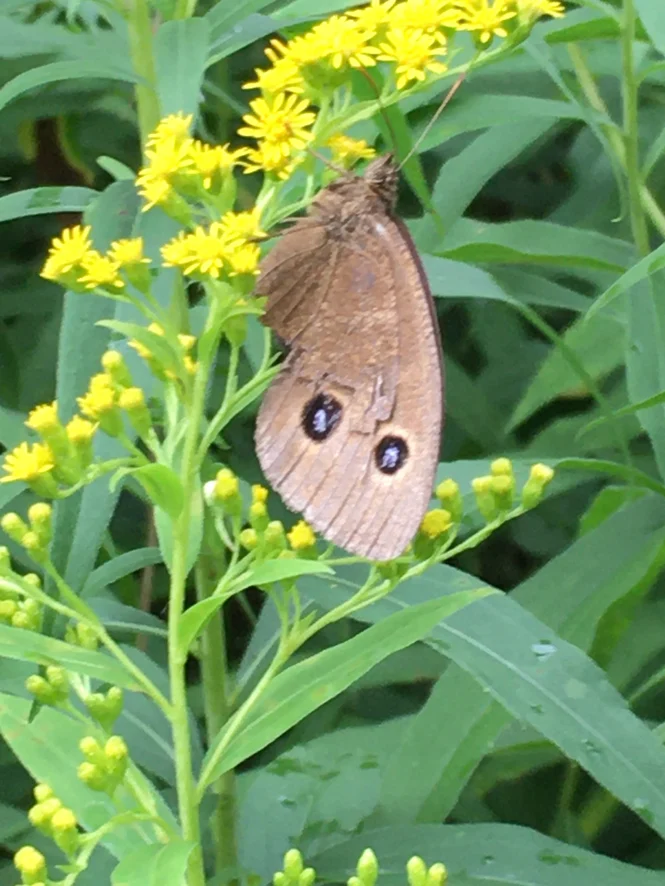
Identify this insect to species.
Minois dryas
